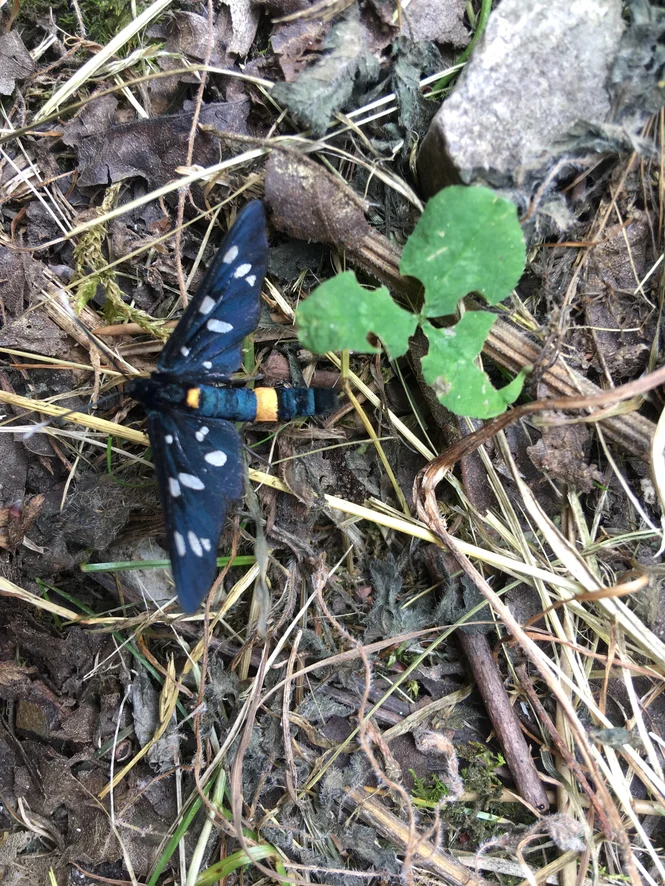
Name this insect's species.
Amata phegea
